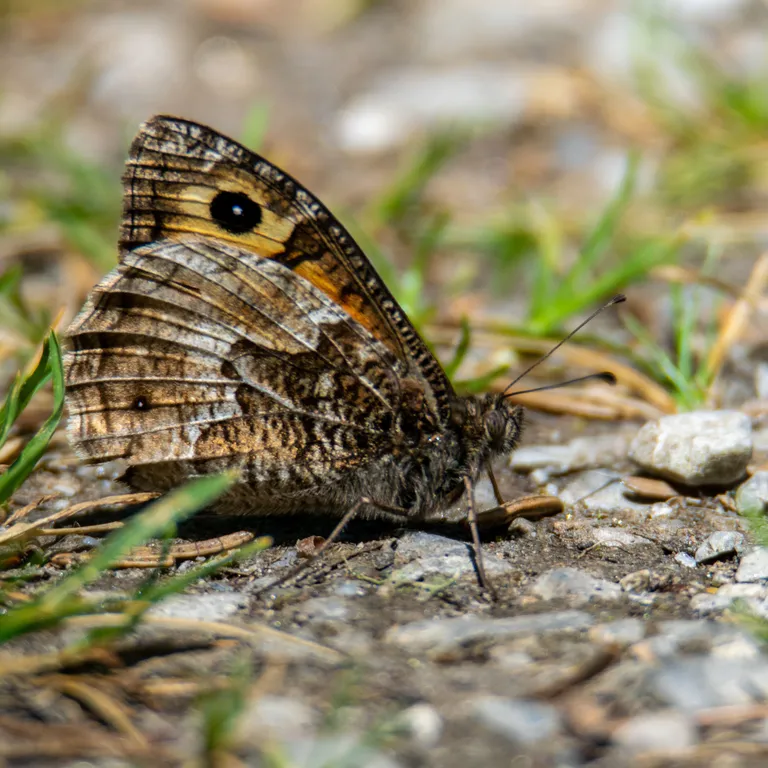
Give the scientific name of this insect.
Hipparchia semele
